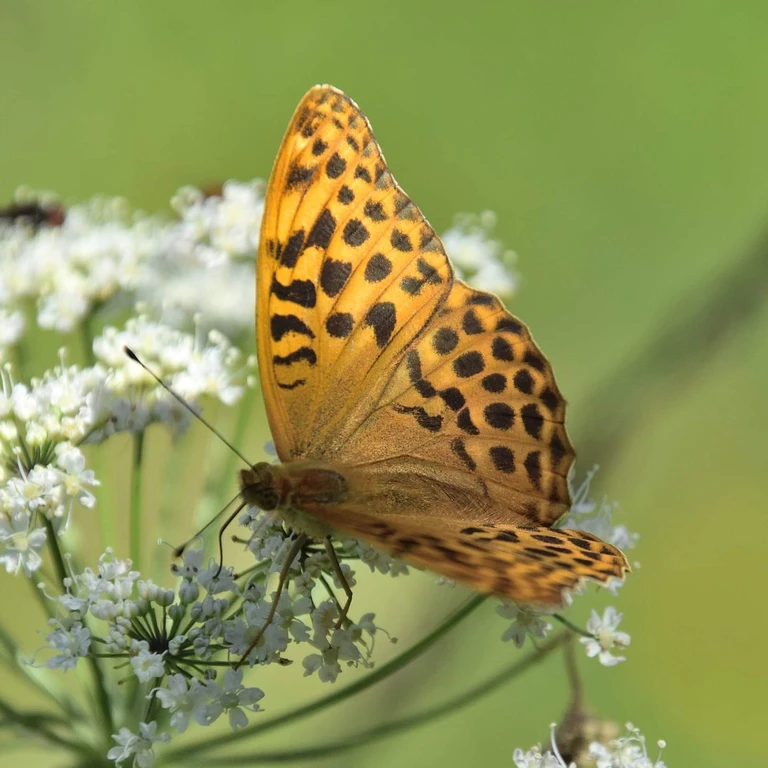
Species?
Argynnis paphia
